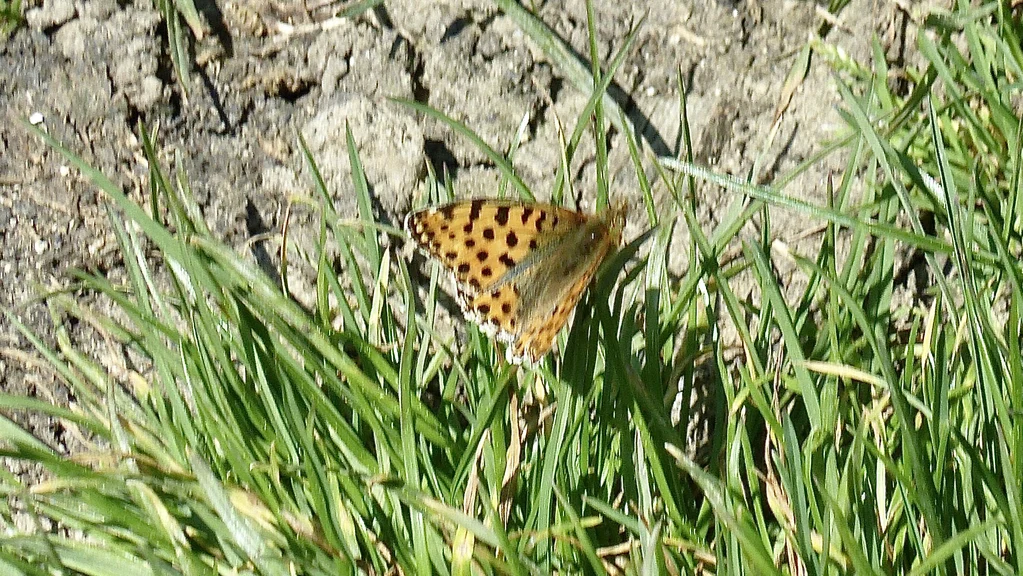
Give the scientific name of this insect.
Issoria lathonia
